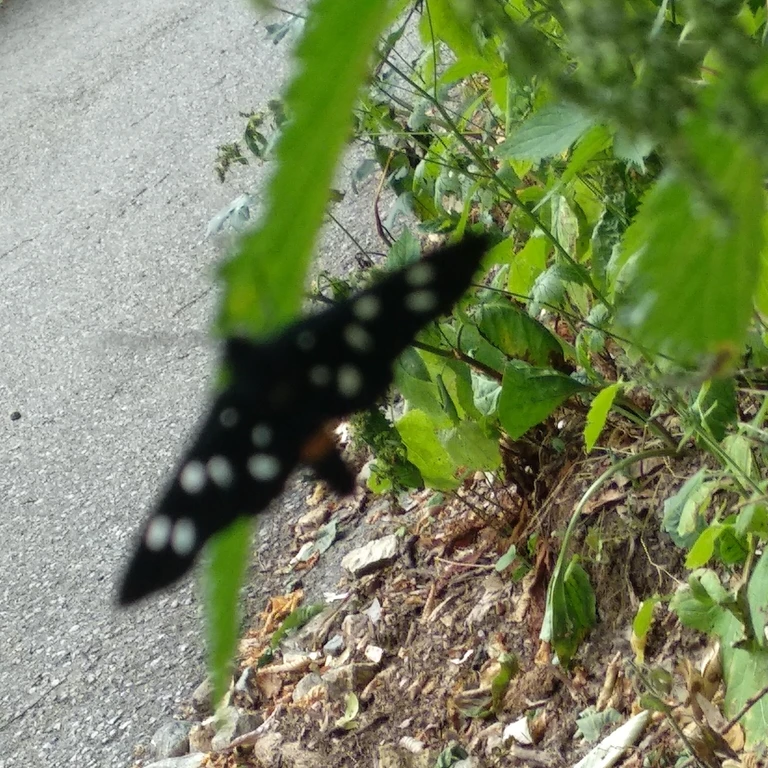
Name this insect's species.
Amata phegea
